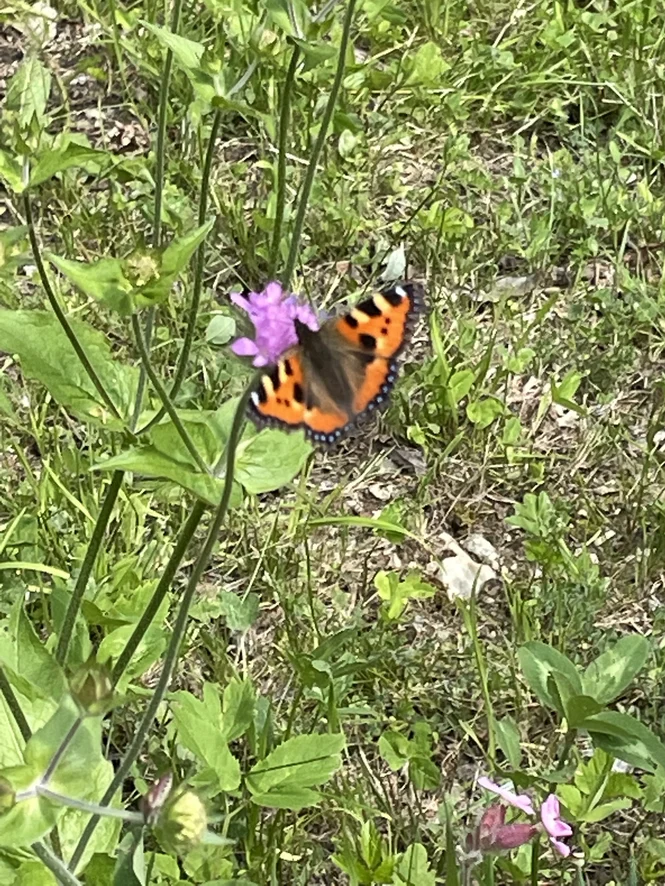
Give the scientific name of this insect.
Aglais urticae
